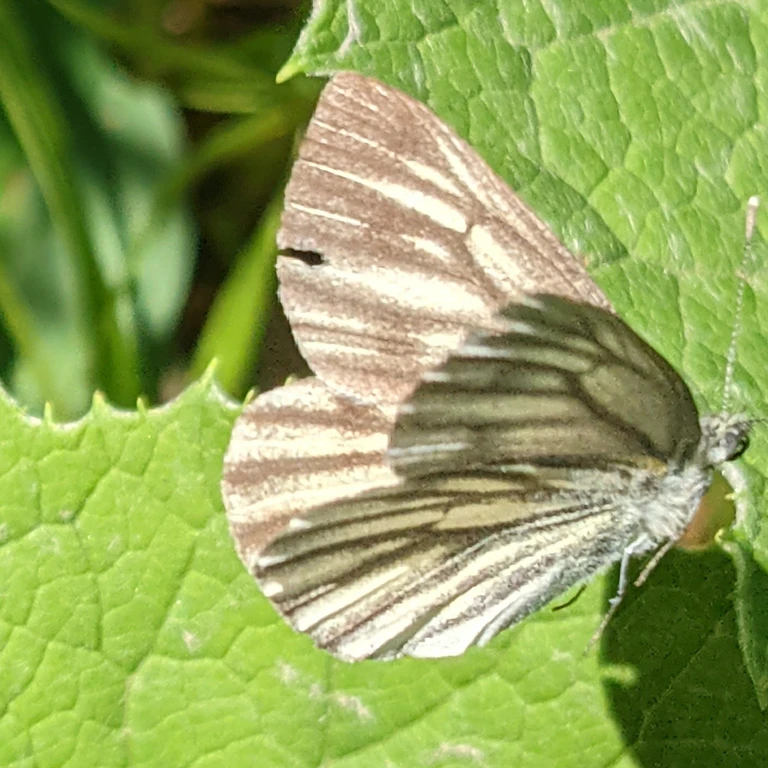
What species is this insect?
Pieris bryoniae
